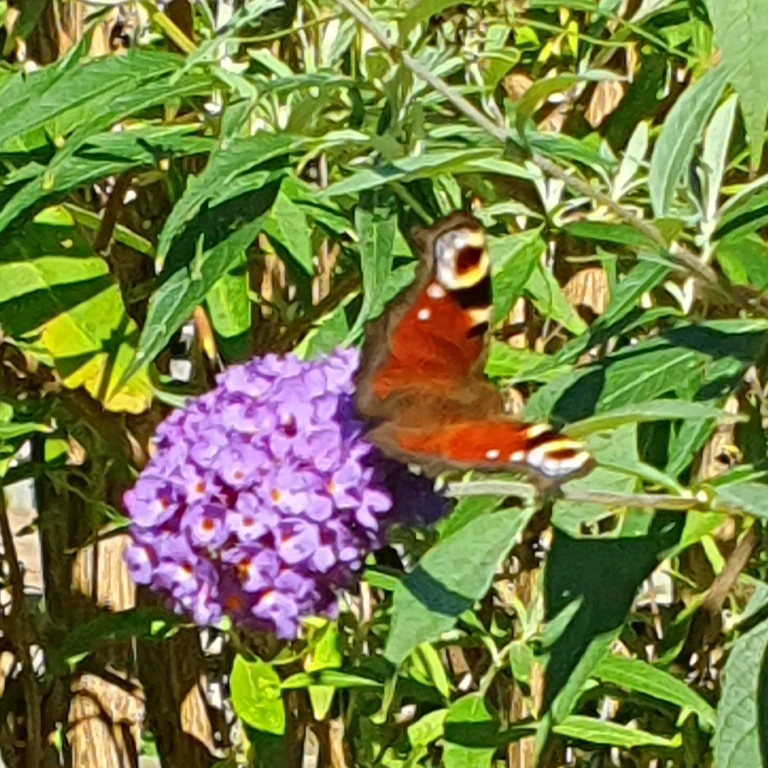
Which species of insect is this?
Aglais io
